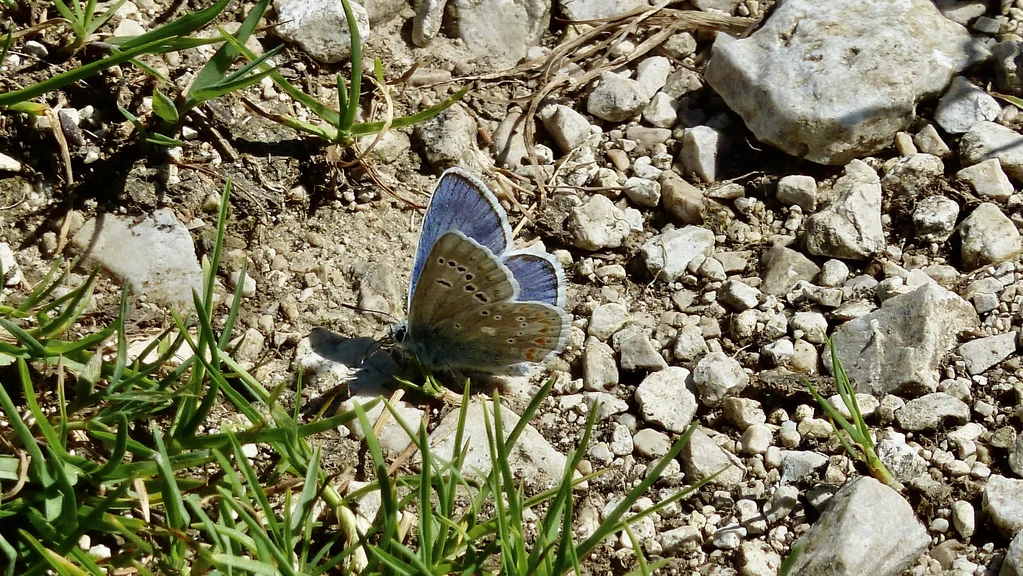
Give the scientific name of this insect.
Polyommatus dorylas
